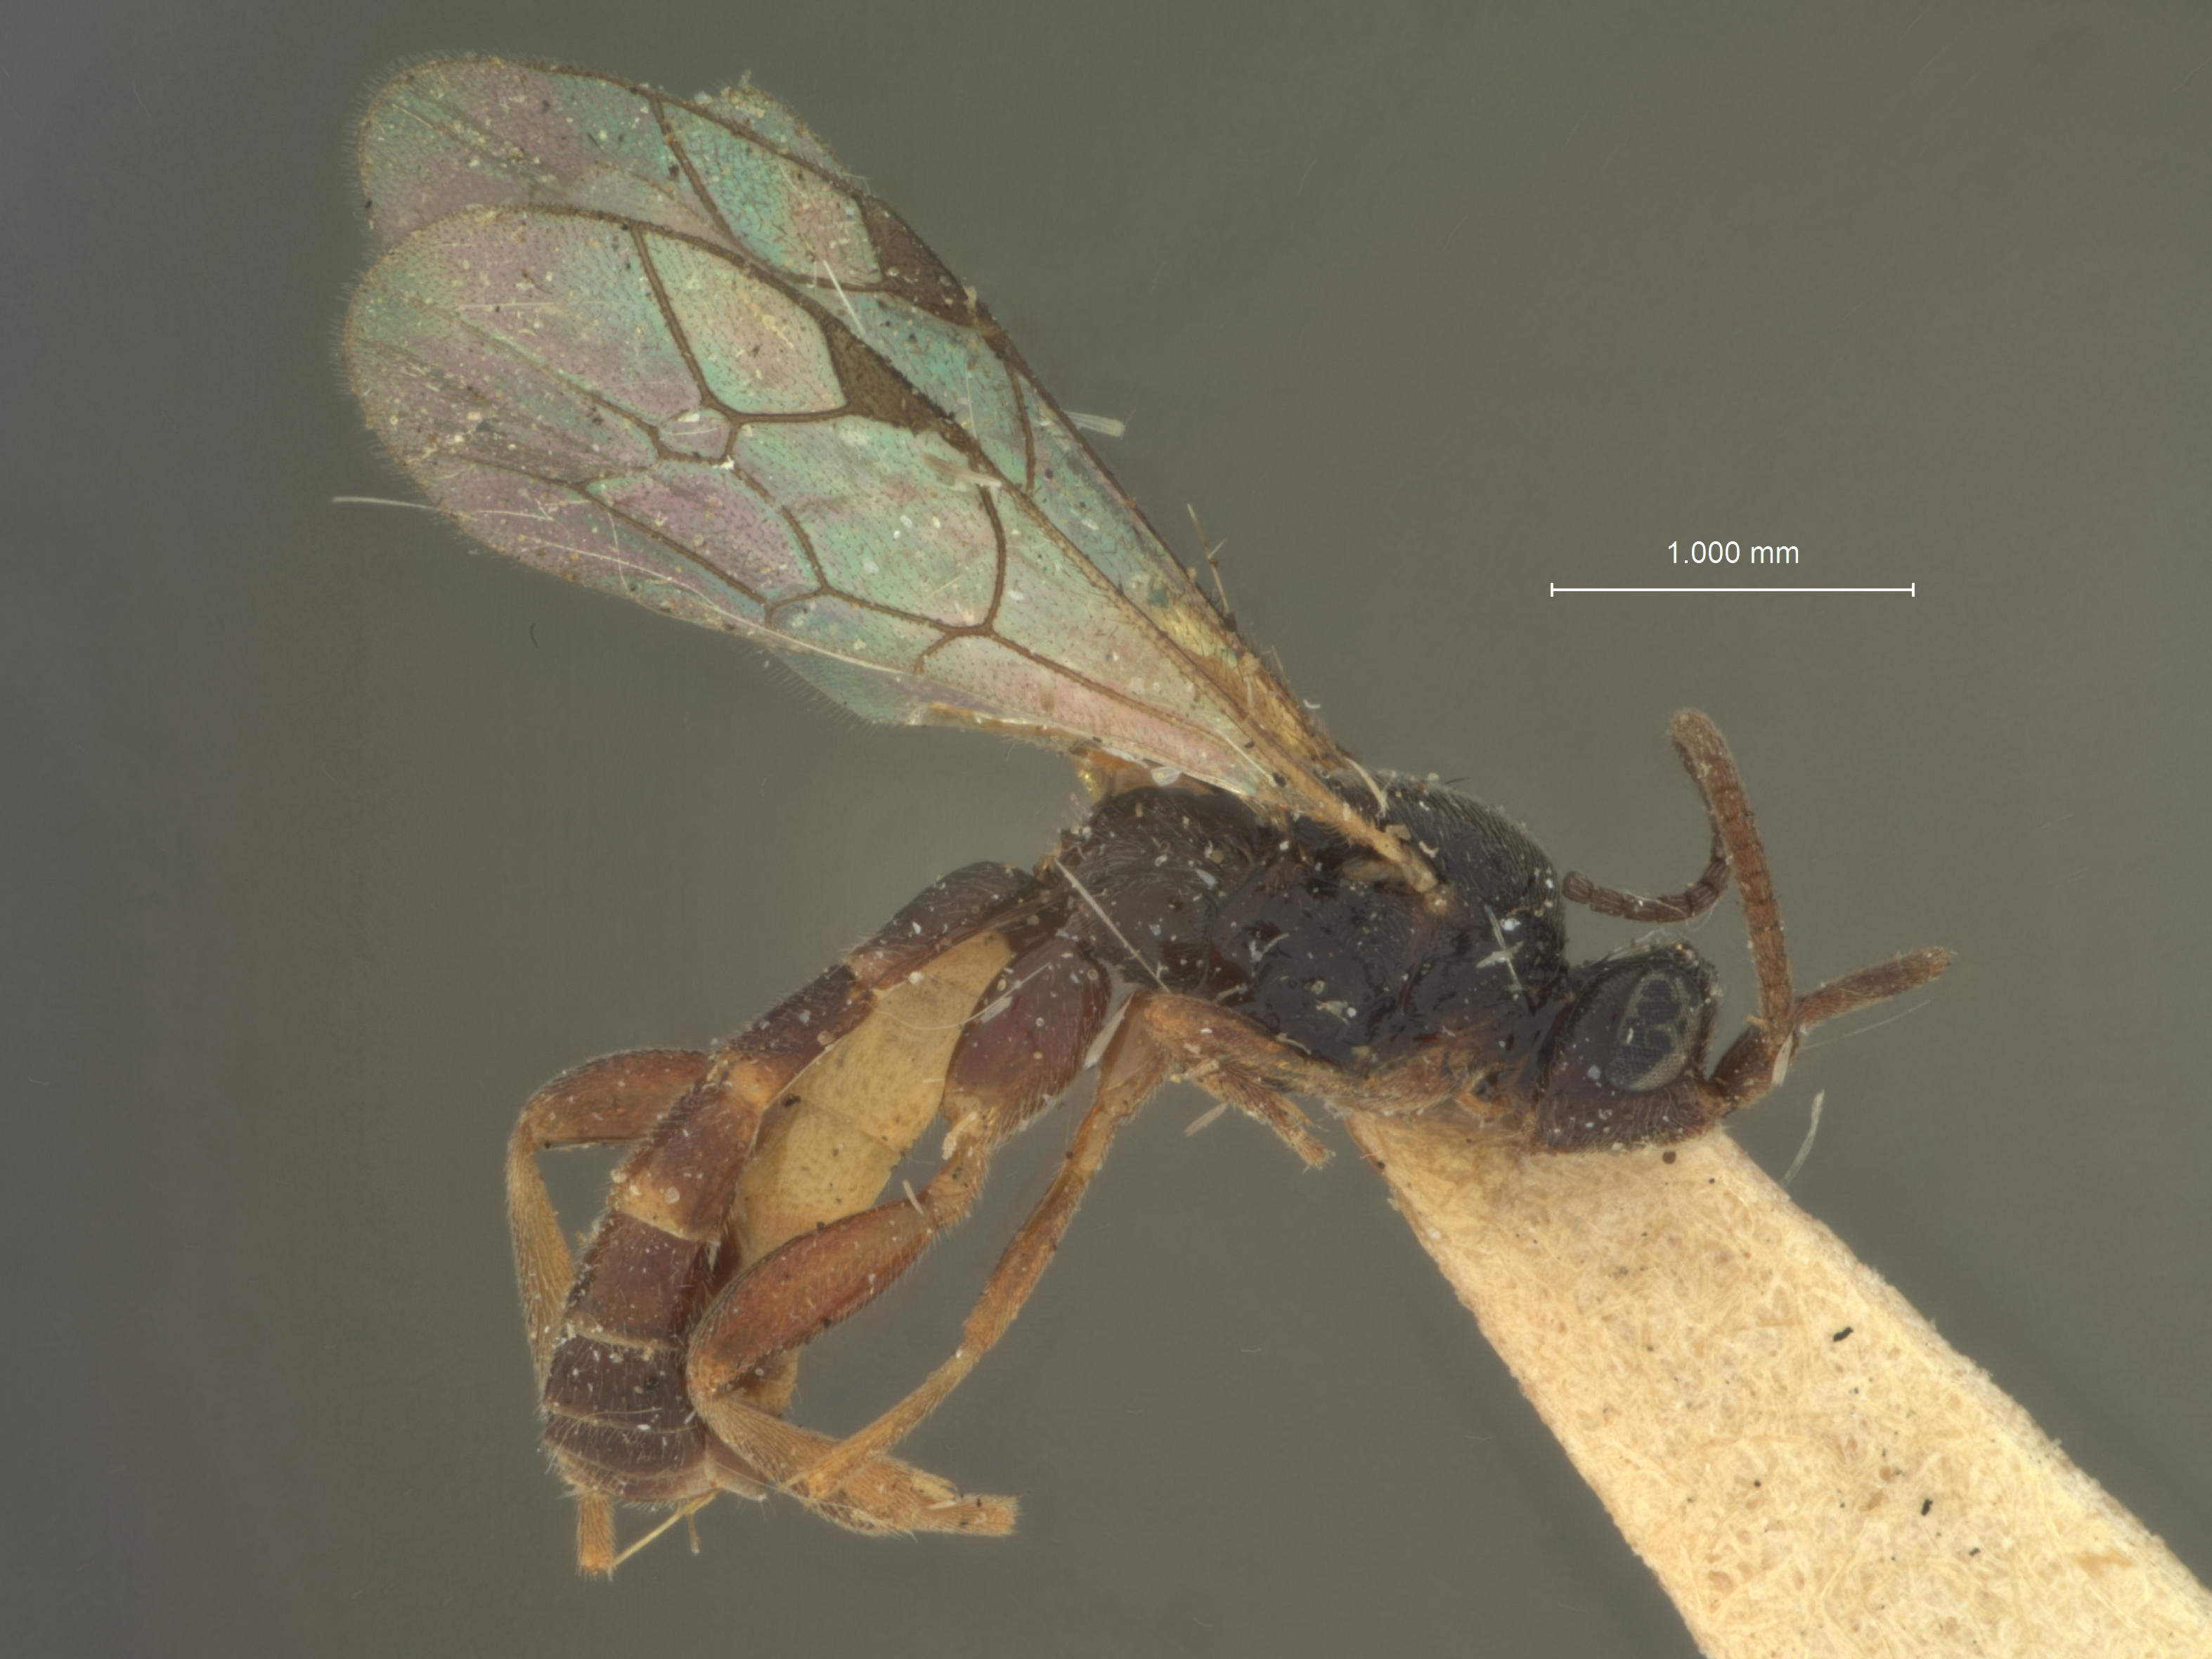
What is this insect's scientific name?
Atmetus tetrazonatus
